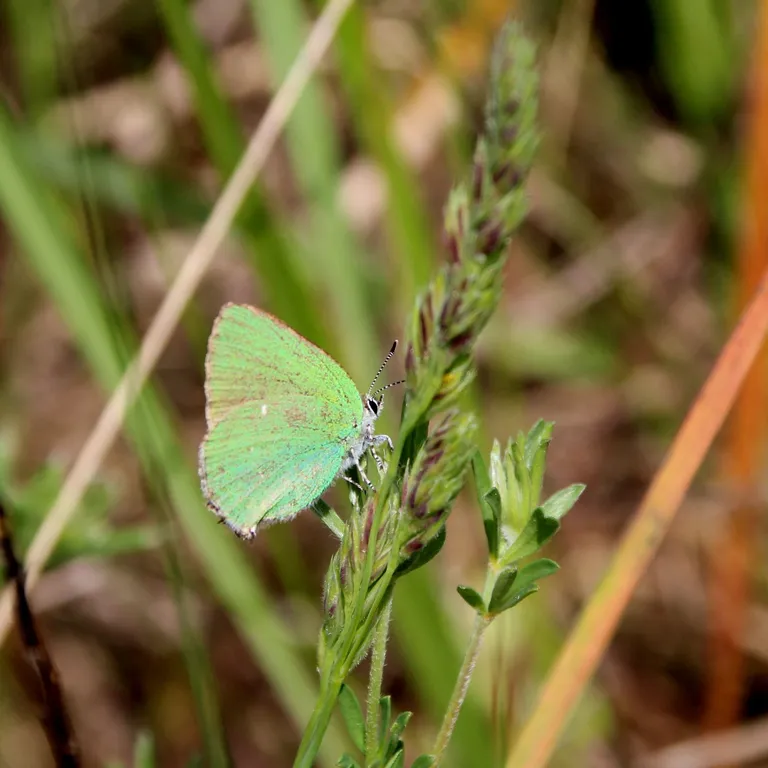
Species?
Callophrys rubi
